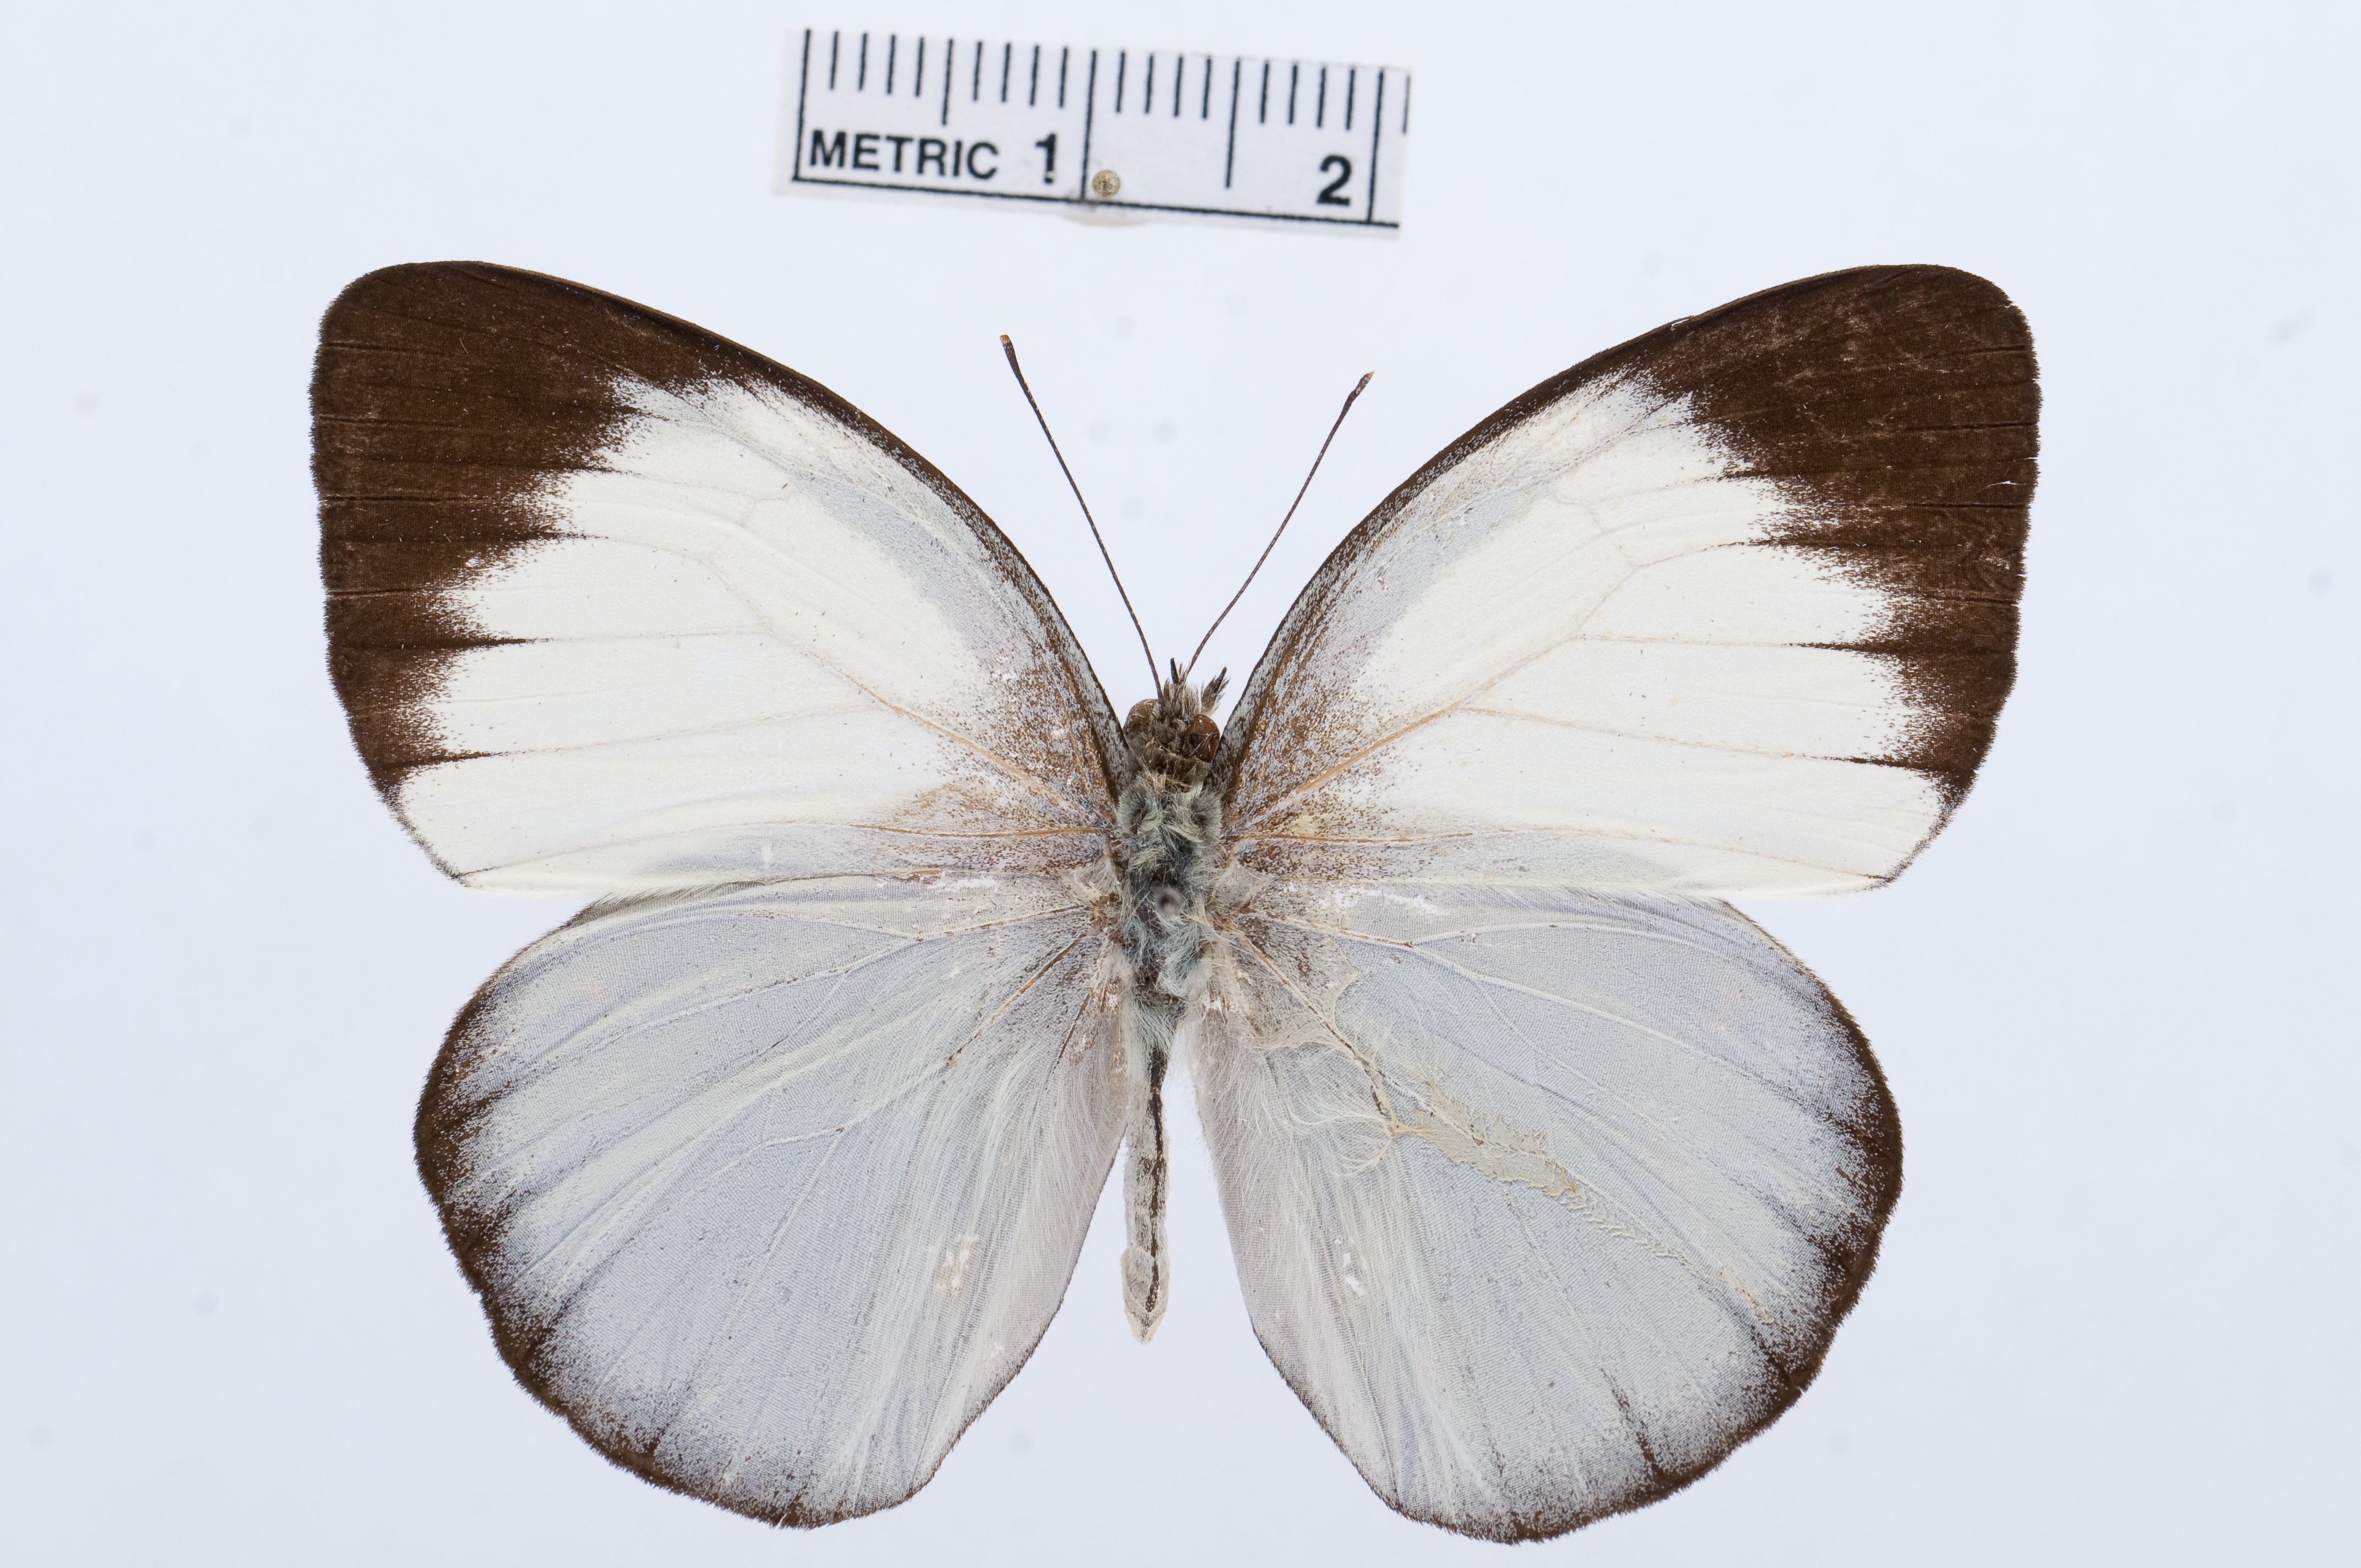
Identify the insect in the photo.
Cepora abnormis
